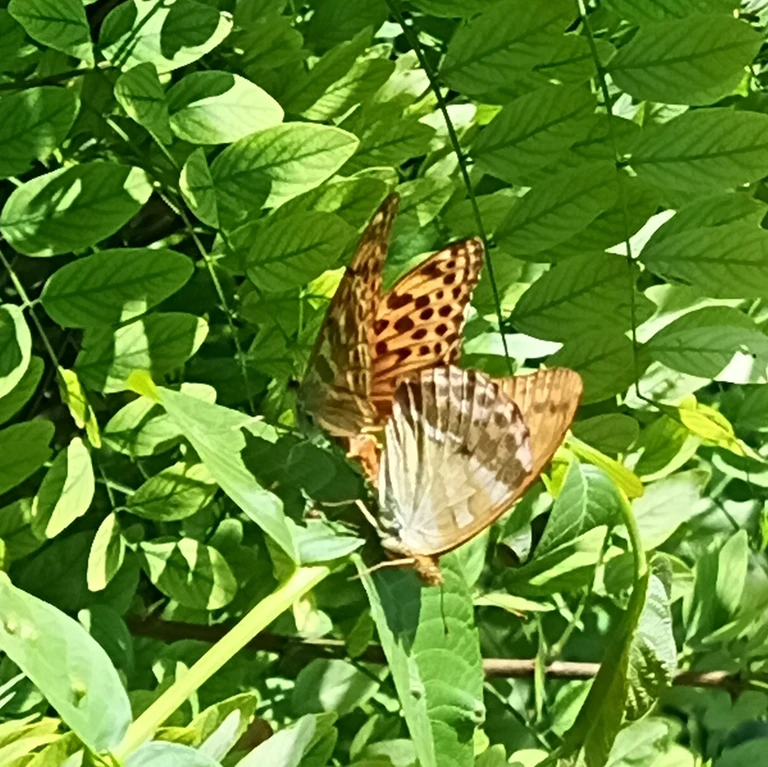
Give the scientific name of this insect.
Argynnis paphia
